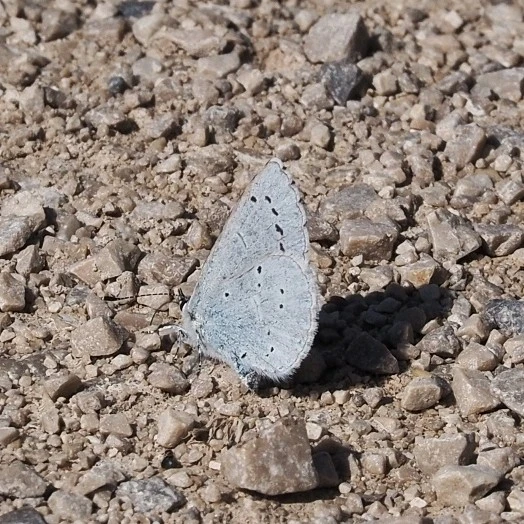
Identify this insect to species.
Celastrina argiolus
